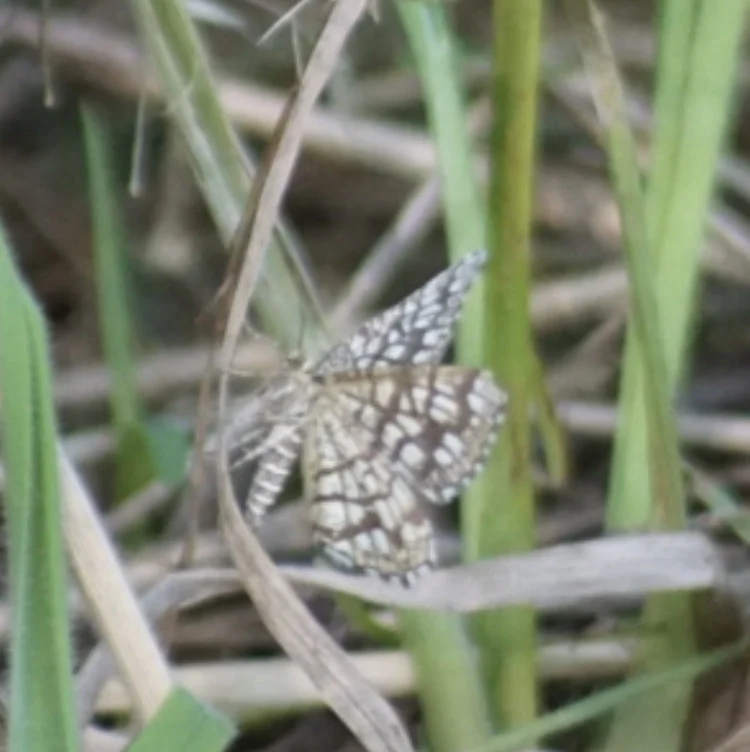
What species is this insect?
Chiasmia clathrata
